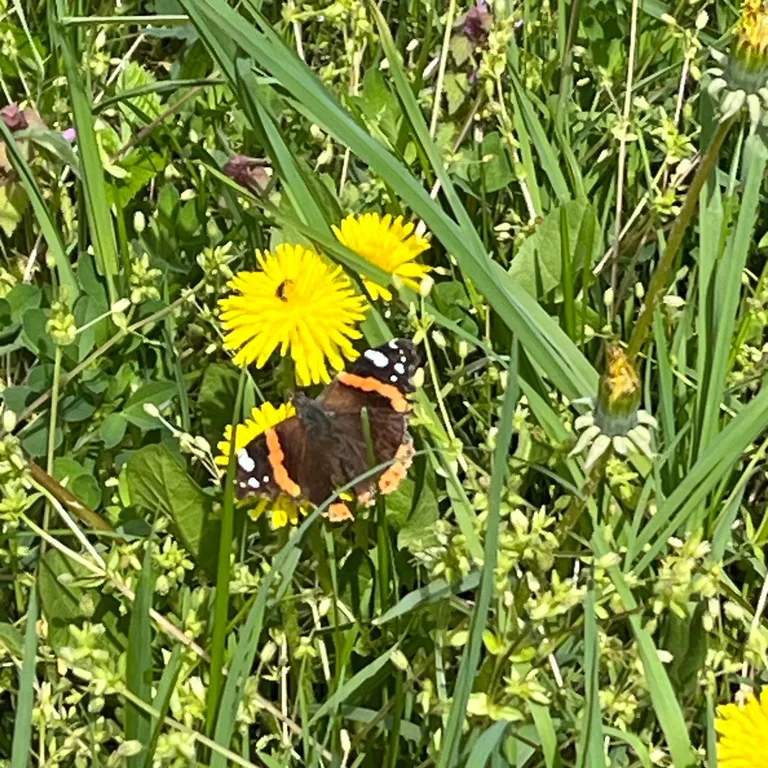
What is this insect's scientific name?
Vanessa atalanta
